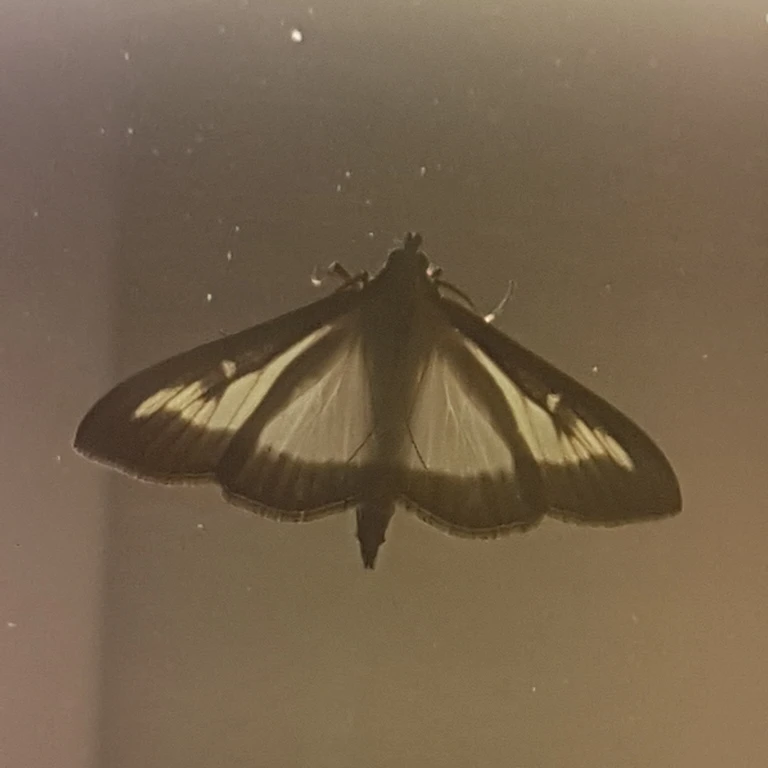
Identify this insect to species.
Cydalima perspectalis
